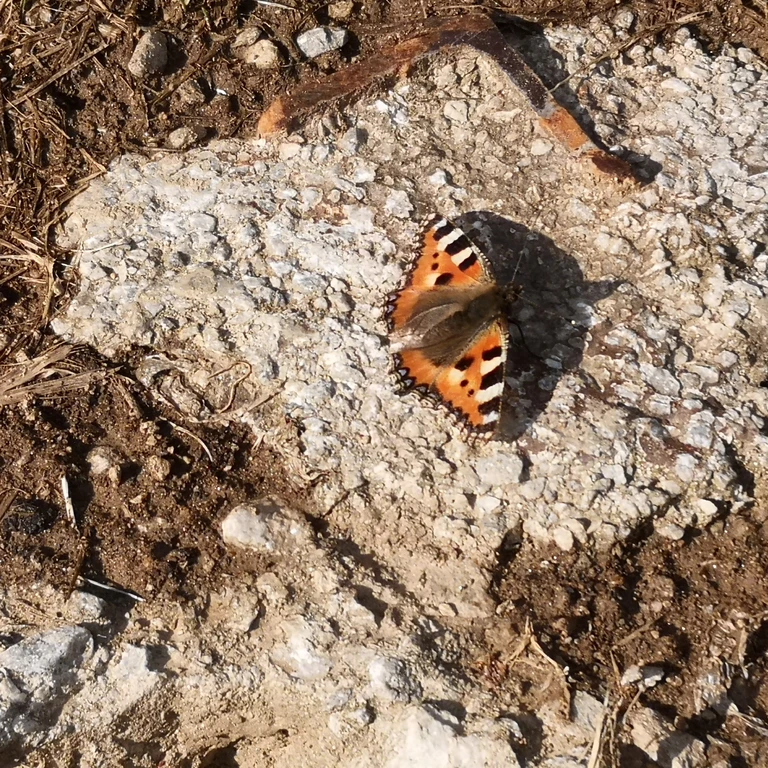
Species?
Aglais urticae
